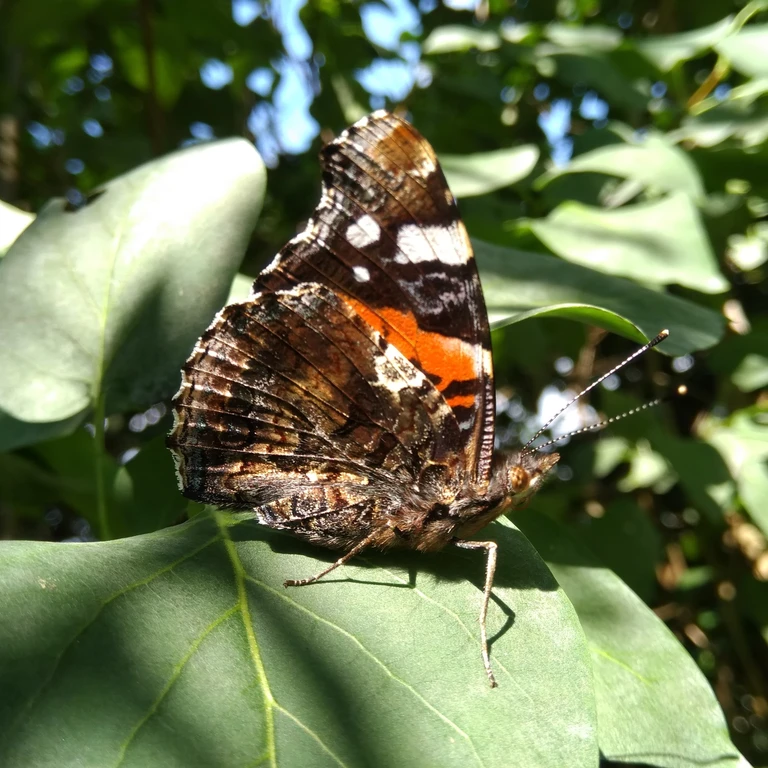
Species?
Vanessa atalanta
